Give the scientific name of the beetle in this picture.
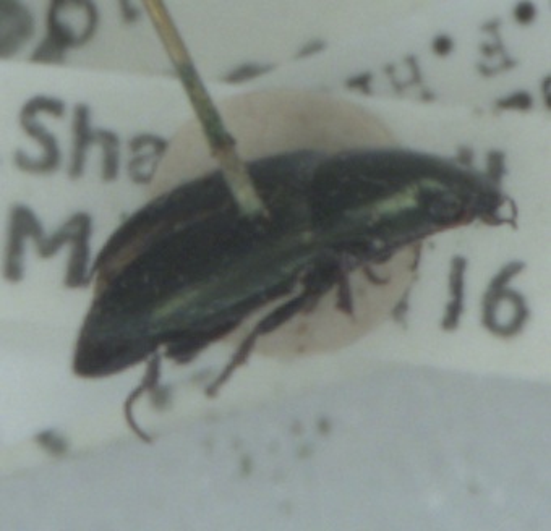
Amara aenea
